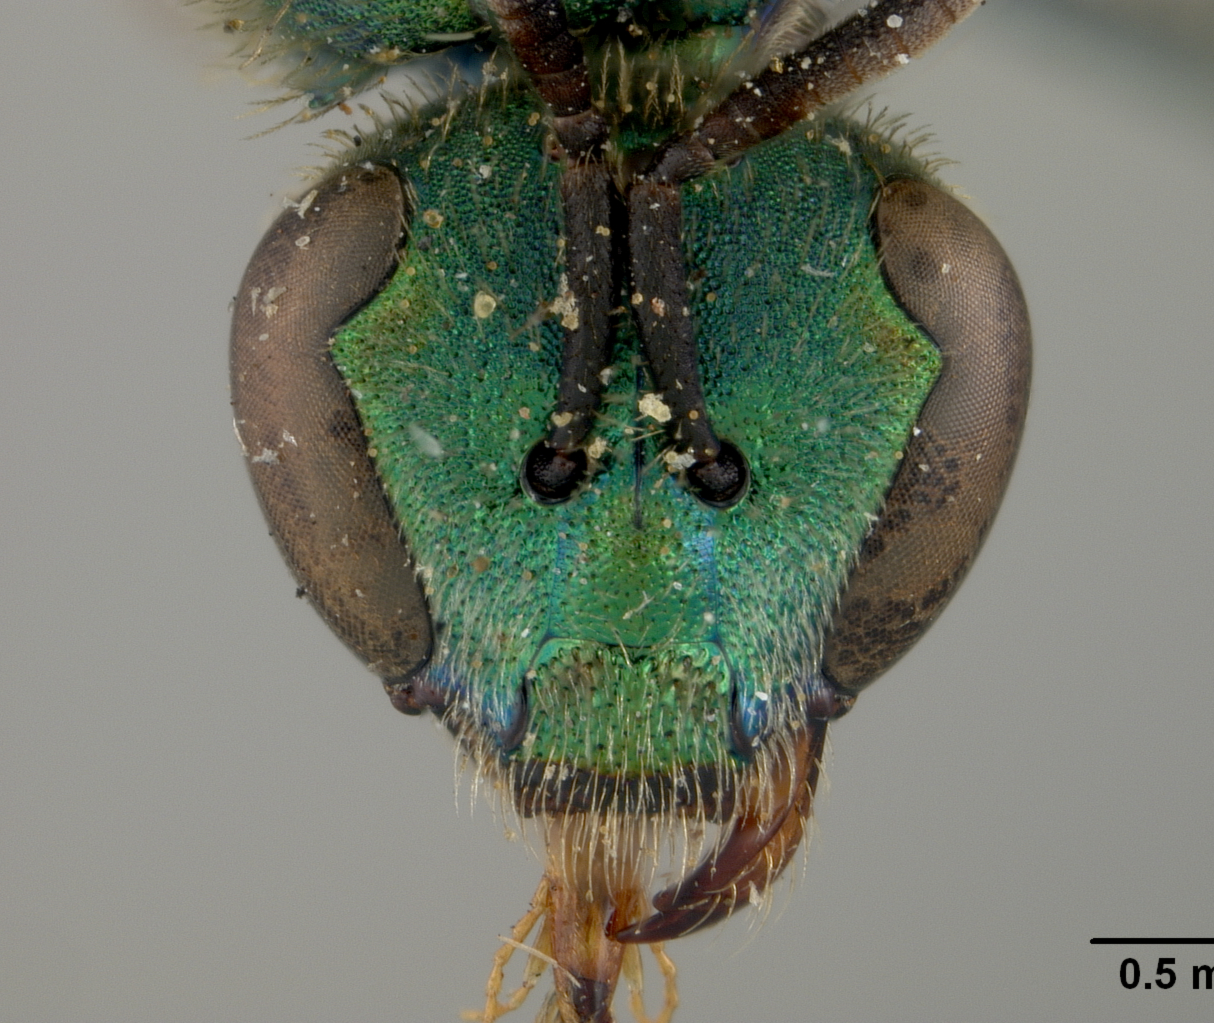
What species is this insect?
Augochlora aurifera
